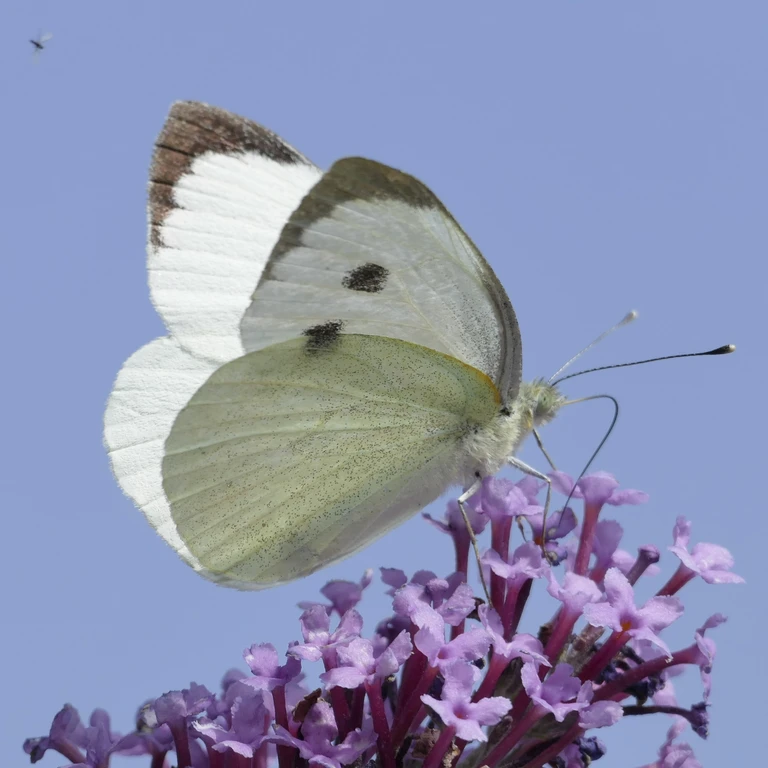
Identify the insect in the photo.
Pieris brassicae
